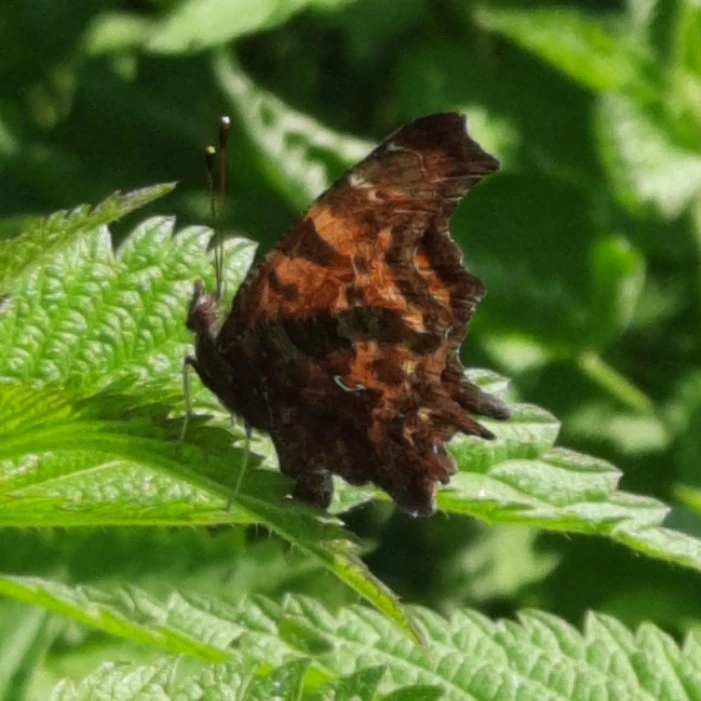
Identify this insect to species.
Polygonia c-album
